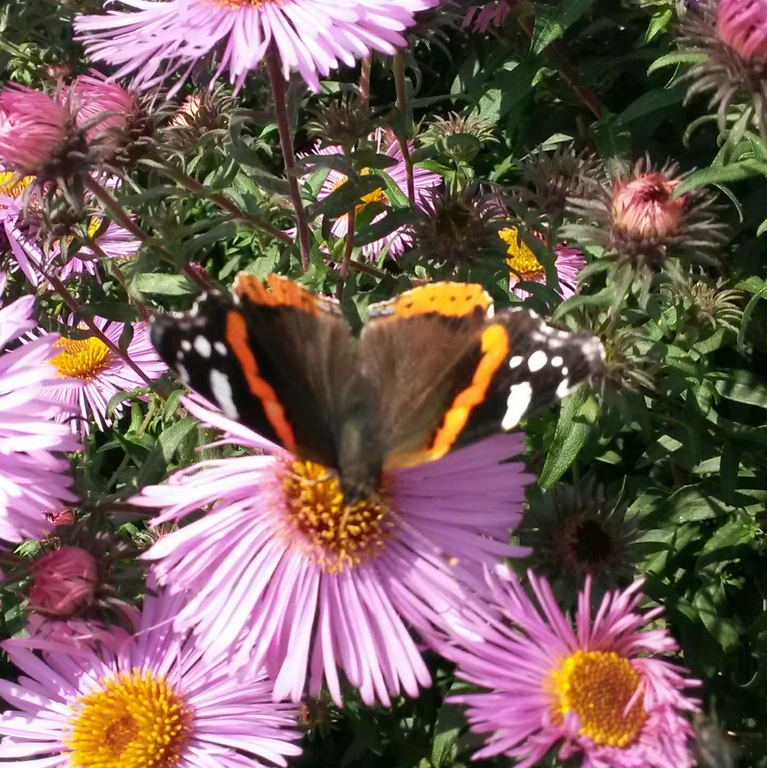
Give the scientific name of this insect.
Vanessa atalanta
